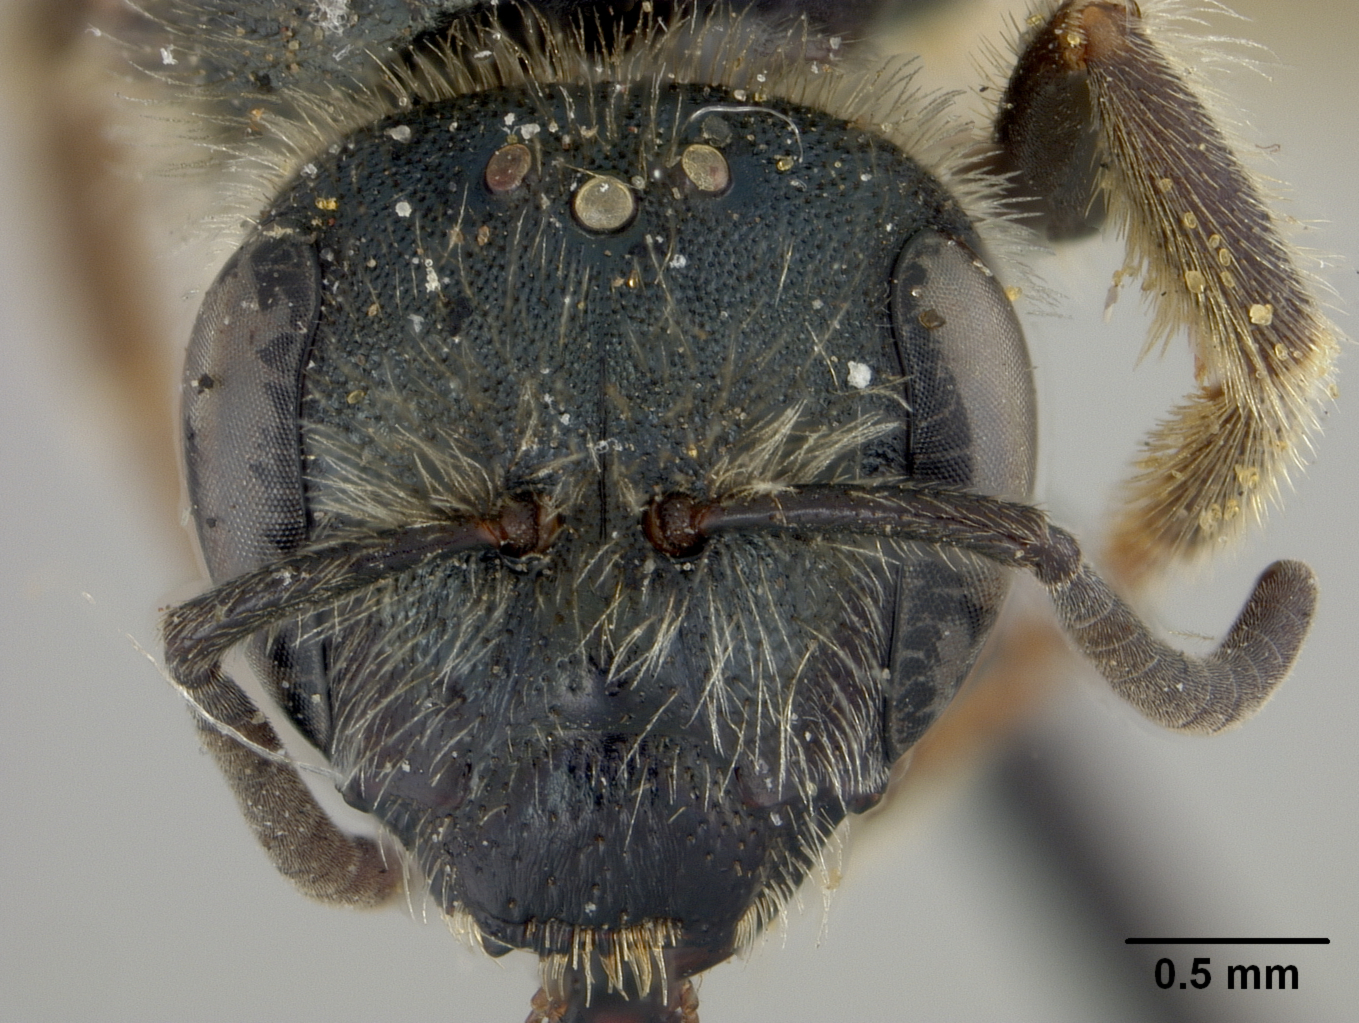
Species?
Halictus fraserae
